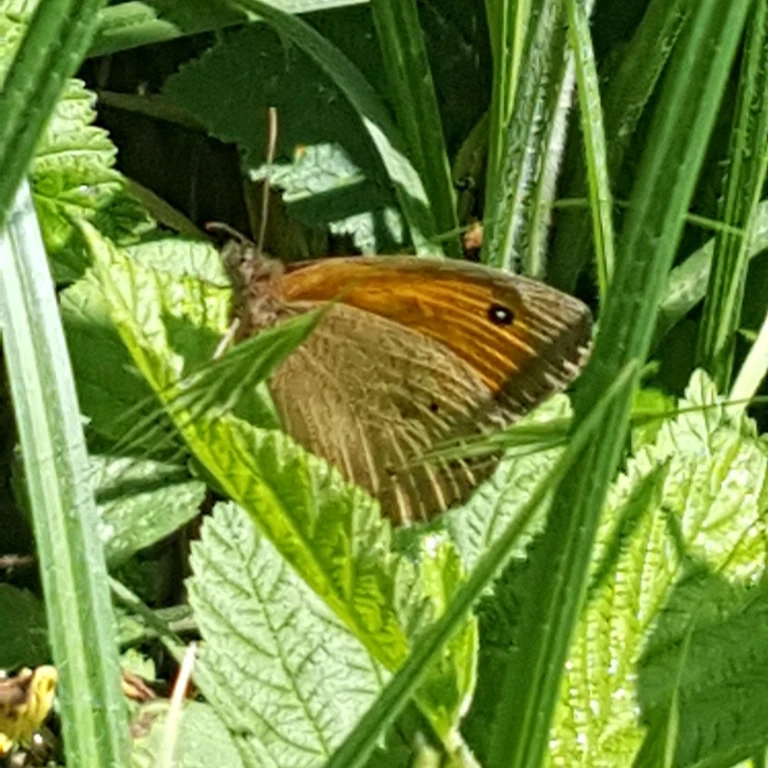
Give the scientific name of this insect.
Maniola jurtina
